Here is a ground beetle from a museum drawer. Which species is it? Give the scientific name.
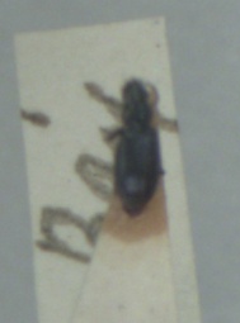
Bembidion minimum
